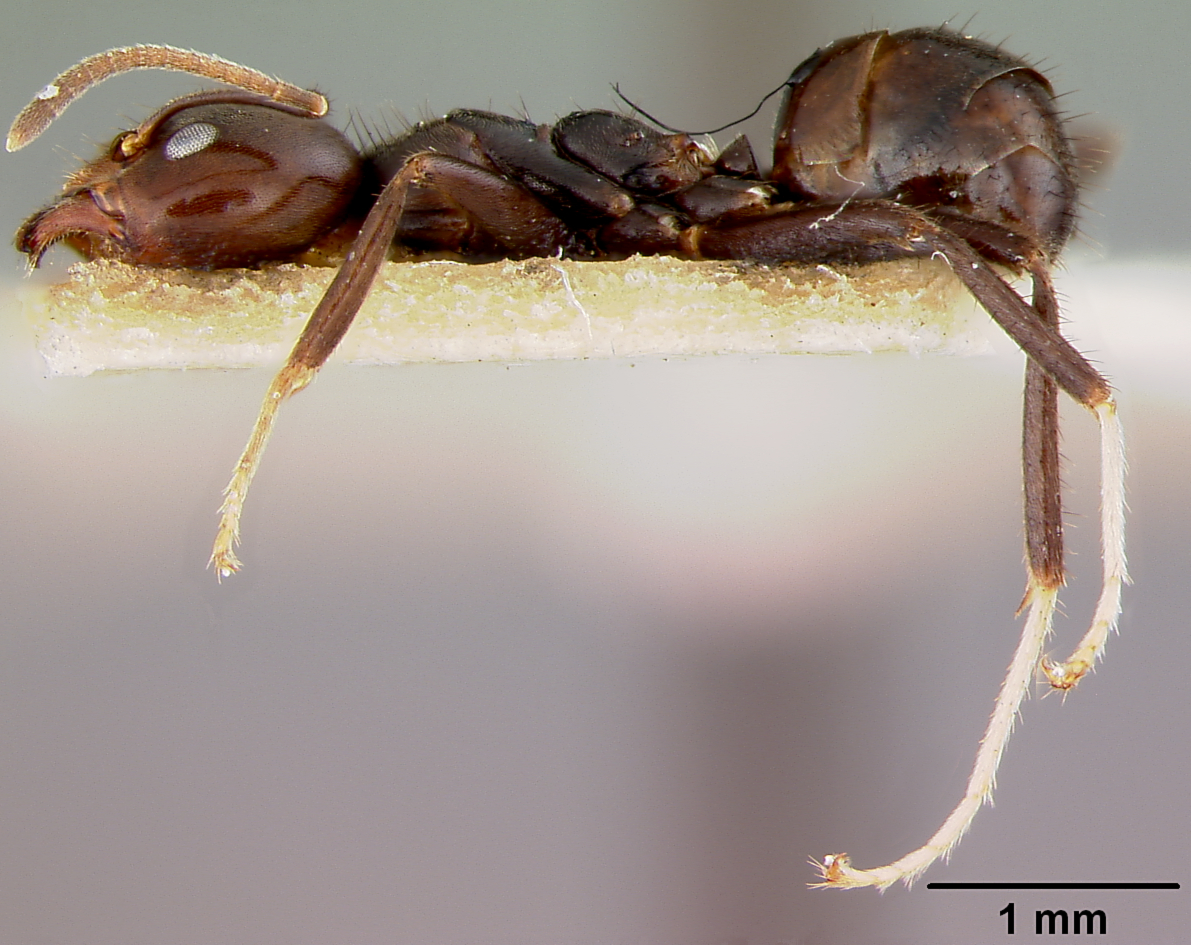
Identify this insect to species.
Iridomyrmex nagasaus
